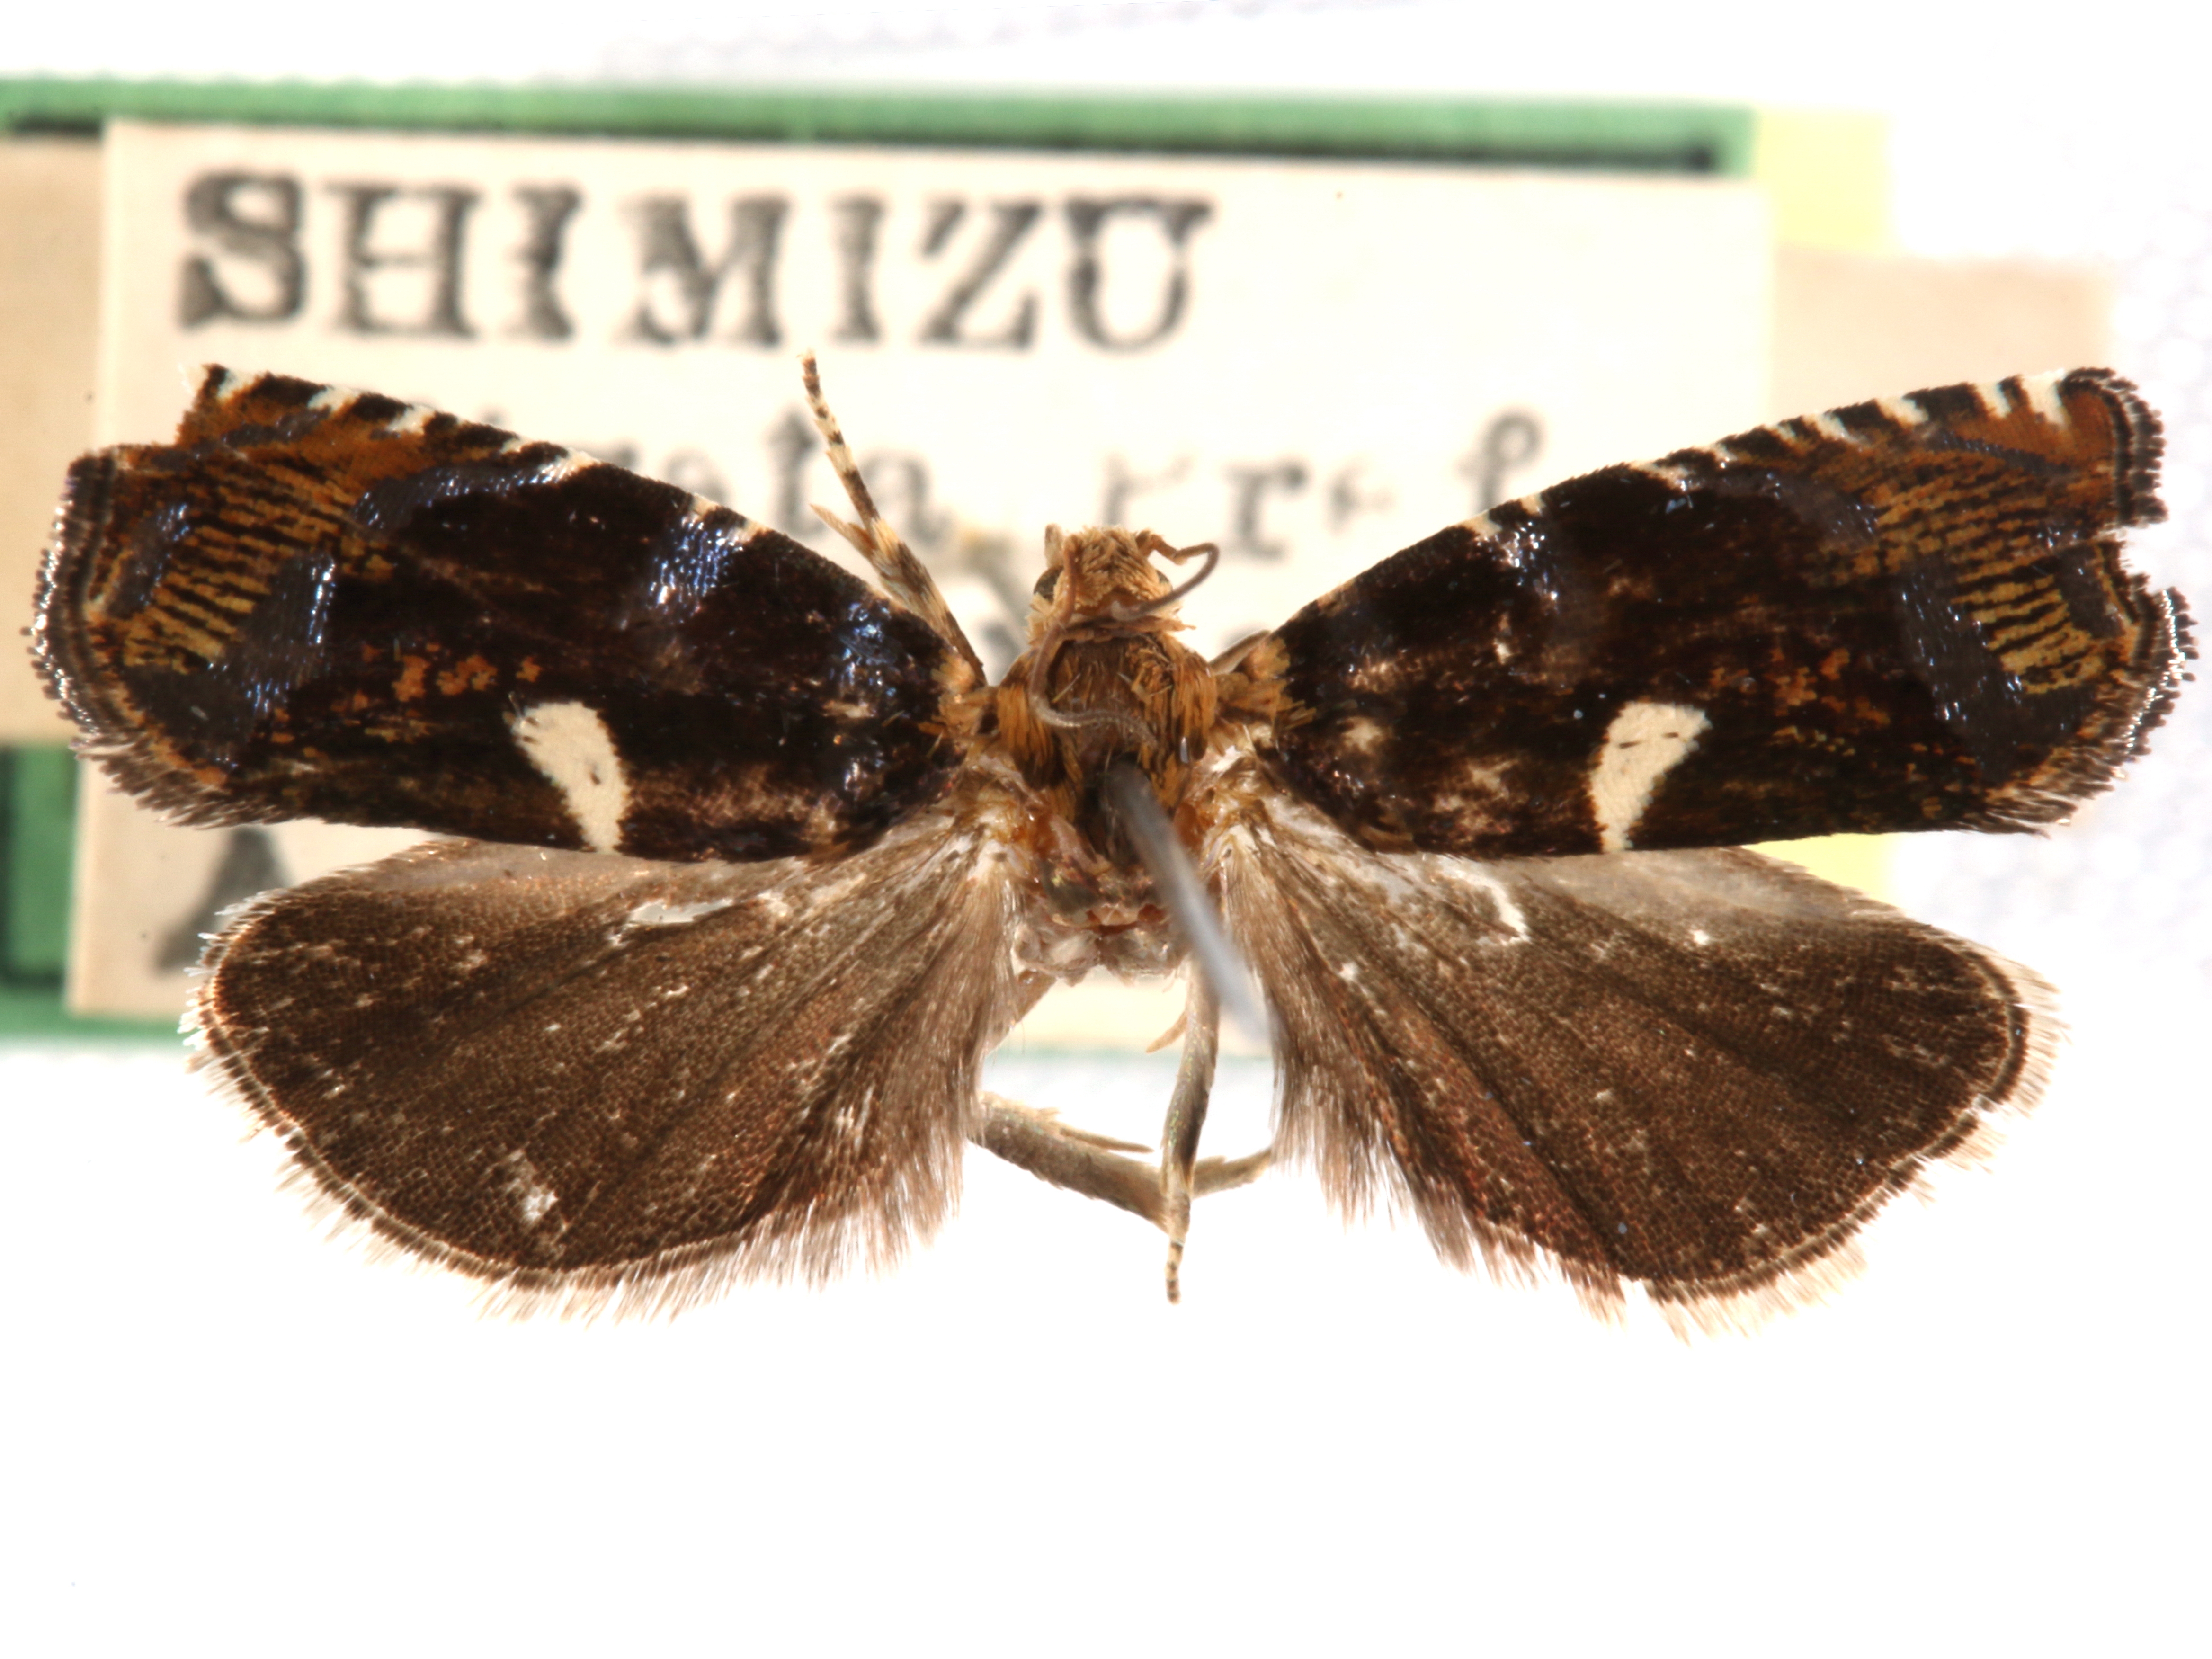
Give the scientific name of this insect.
Hendecaneura impar
